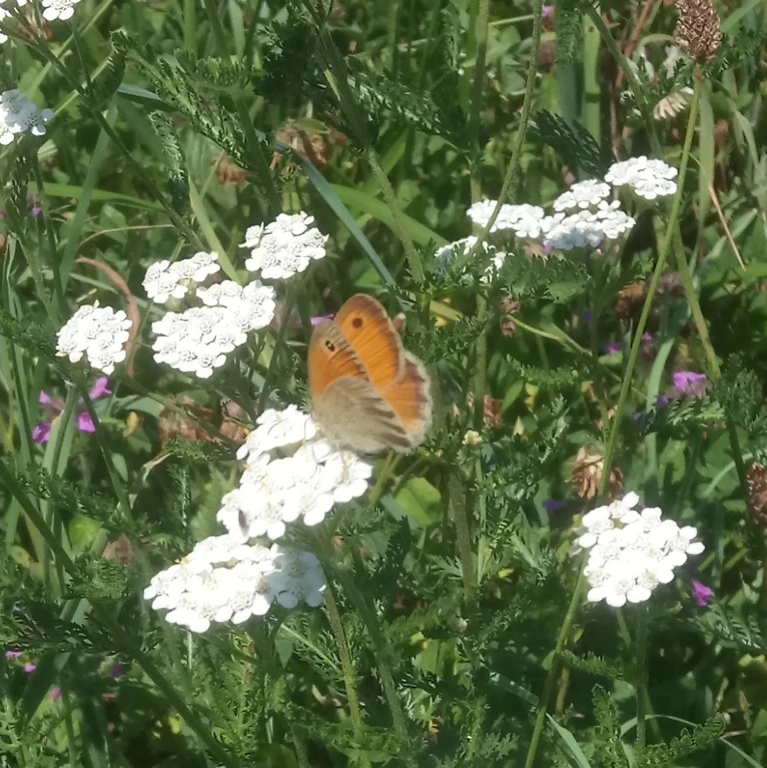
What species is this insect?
Coenonympha pamphilus
